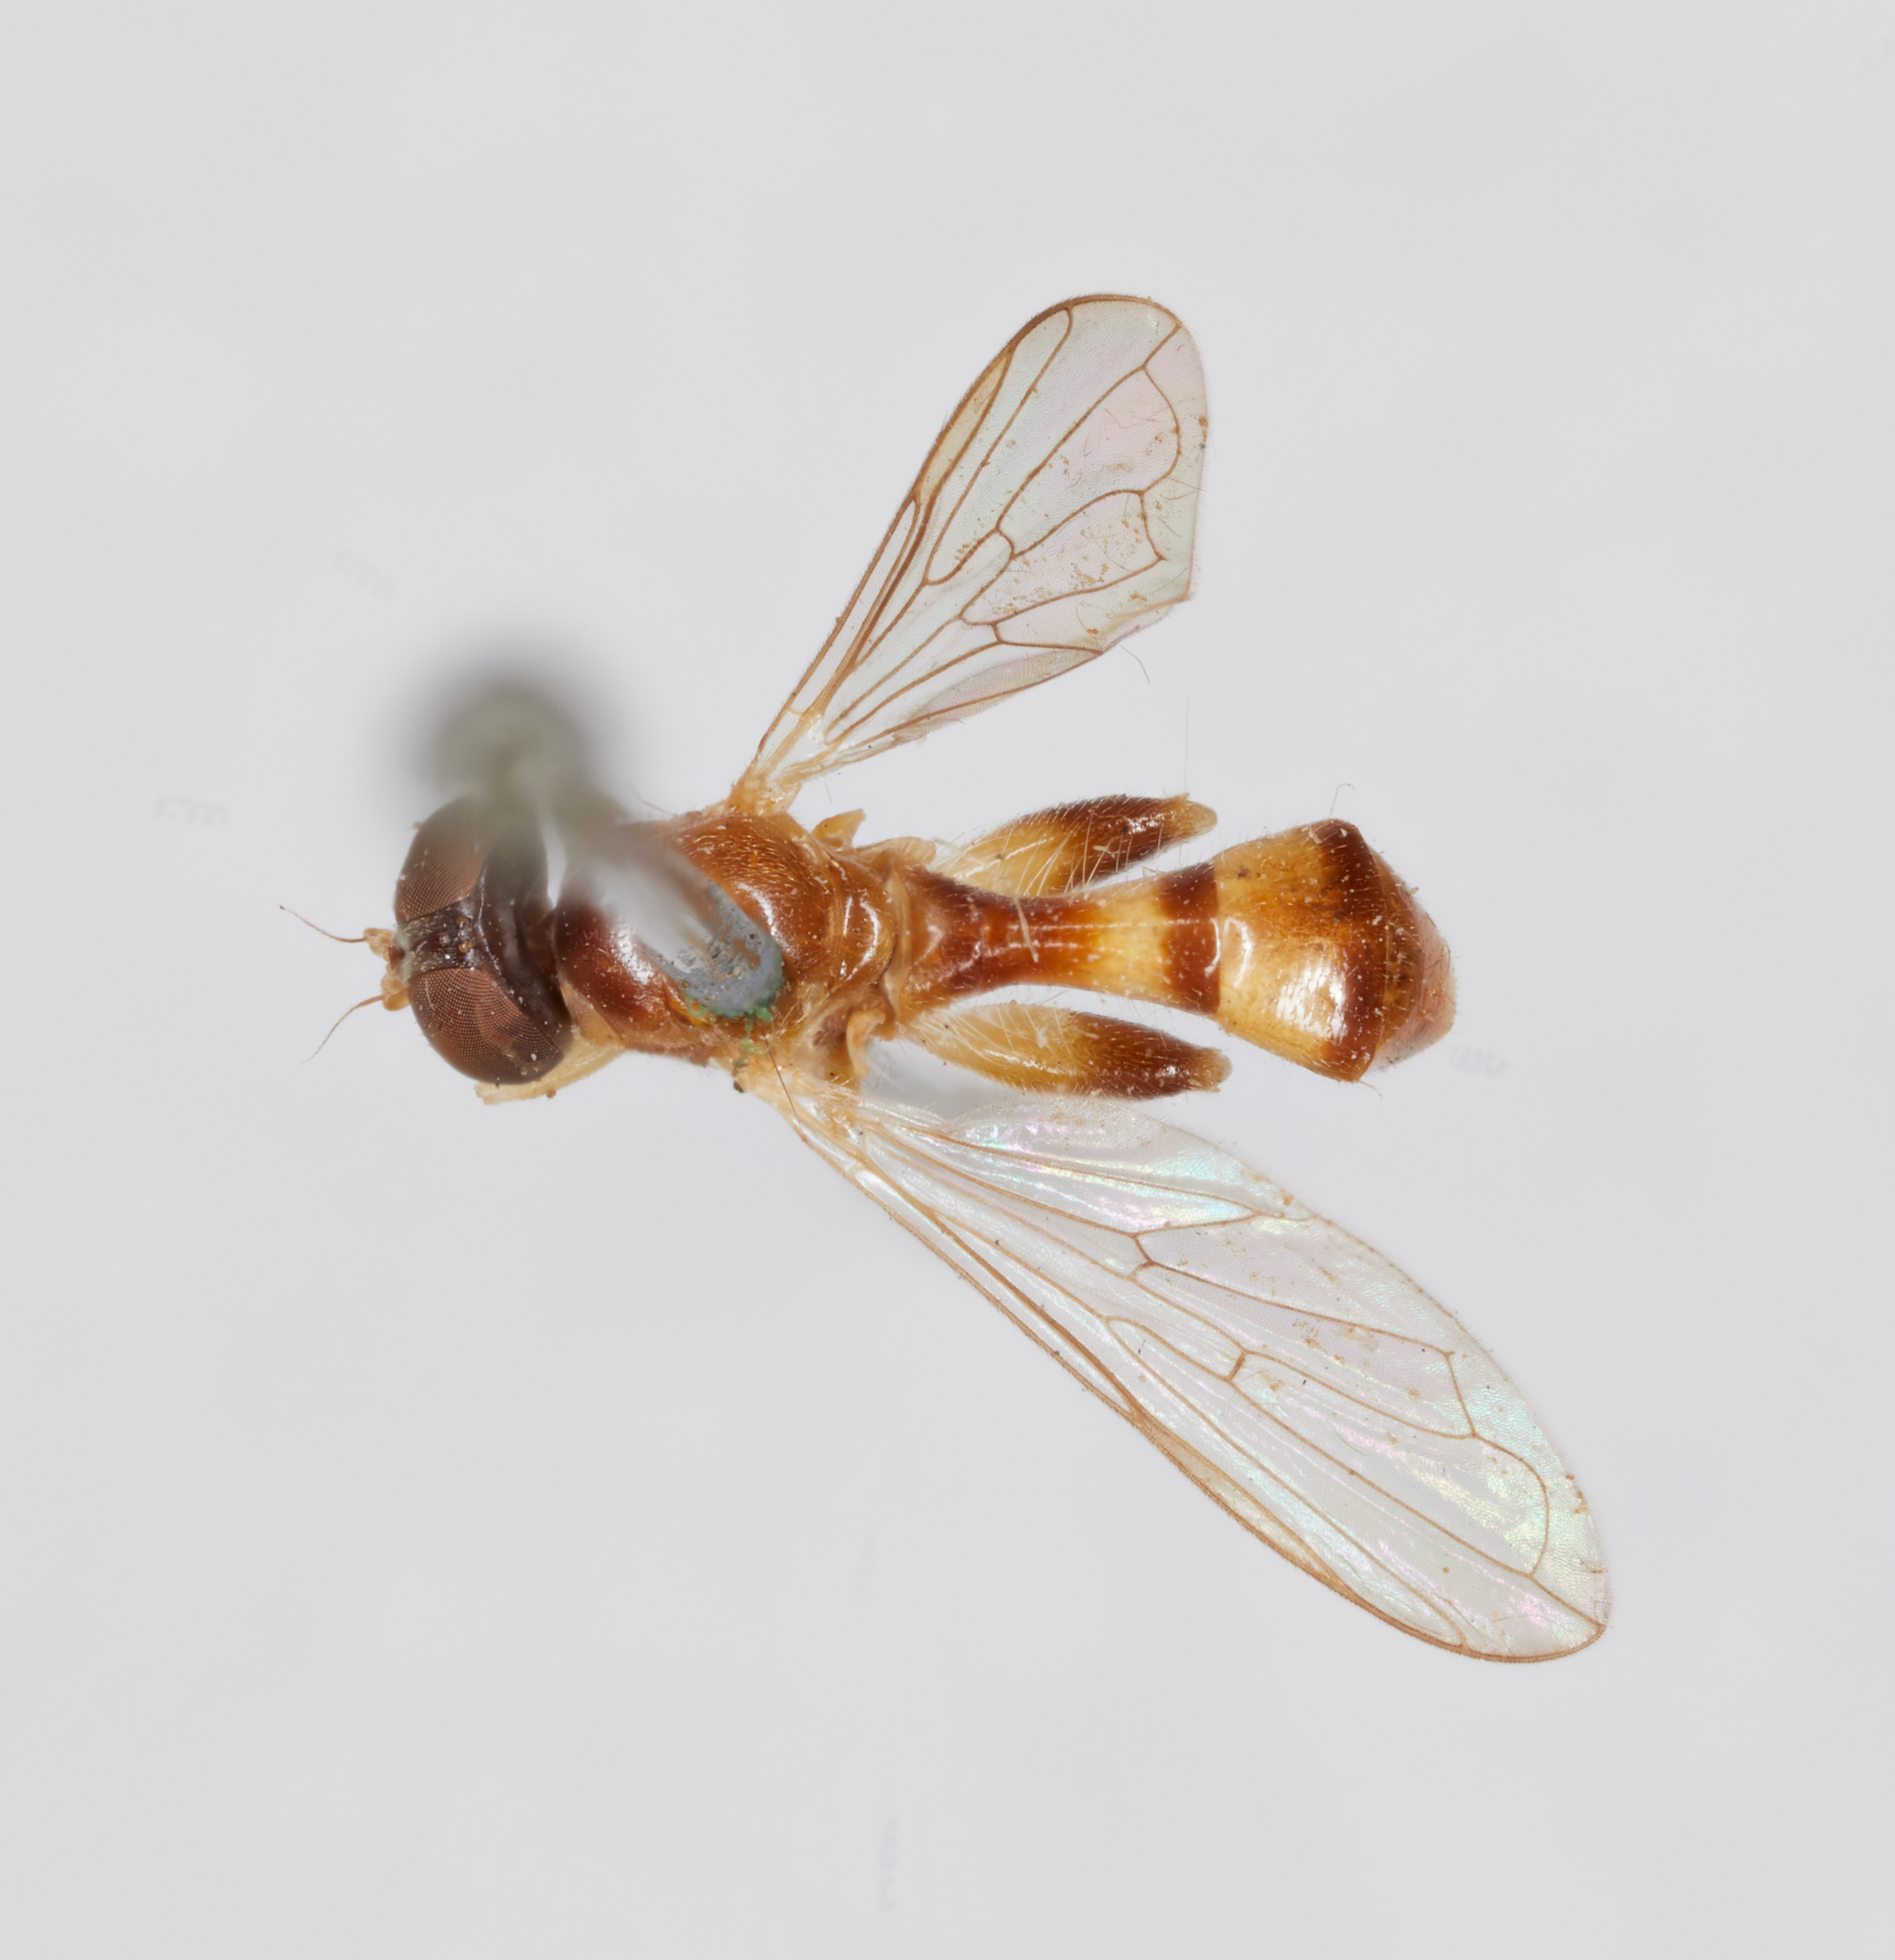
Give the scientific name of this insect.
Sphegina keeniana
